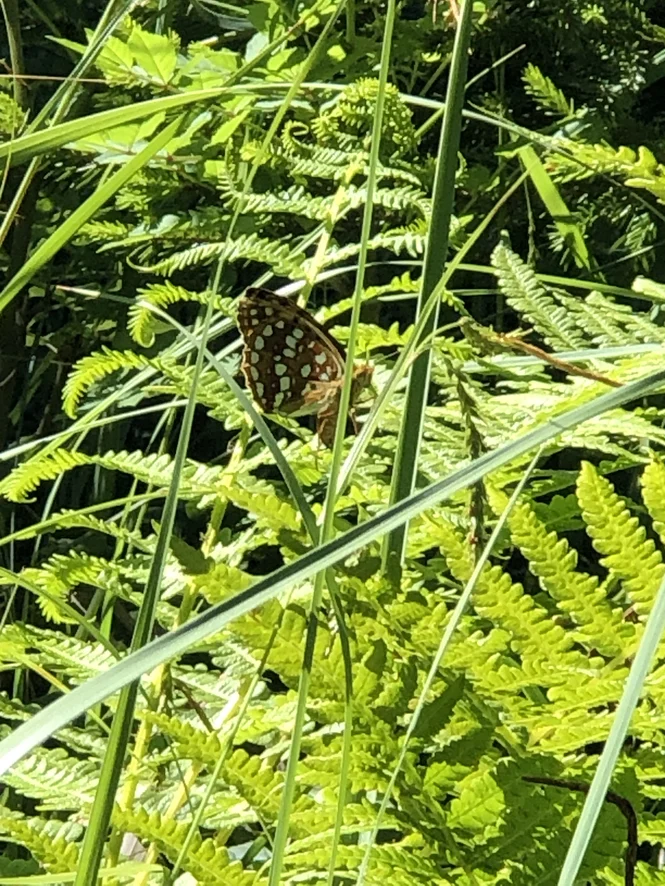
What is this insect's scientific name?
Fabriciana adippe
